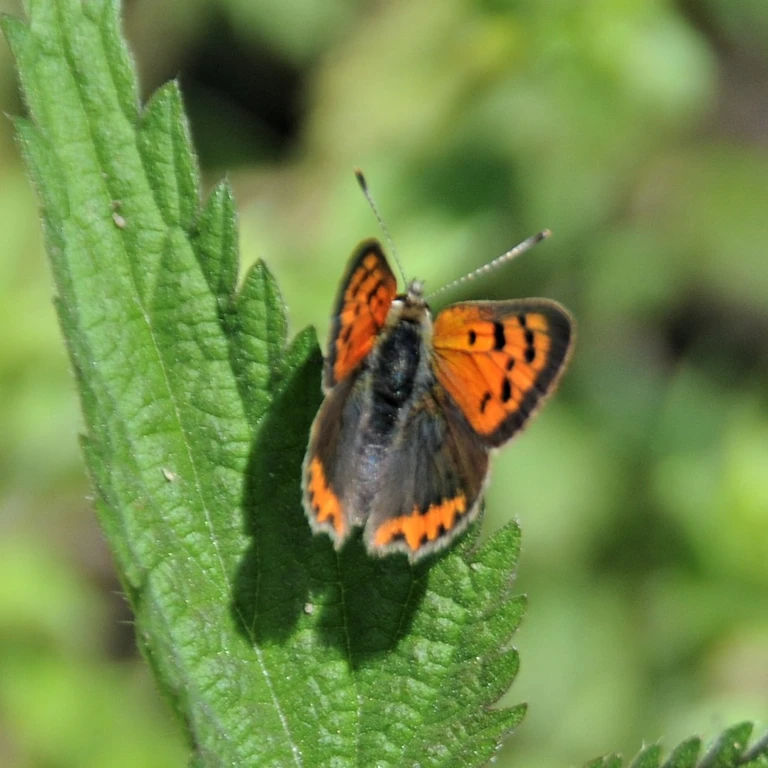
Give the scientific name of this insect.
Lycaena phlaeas
